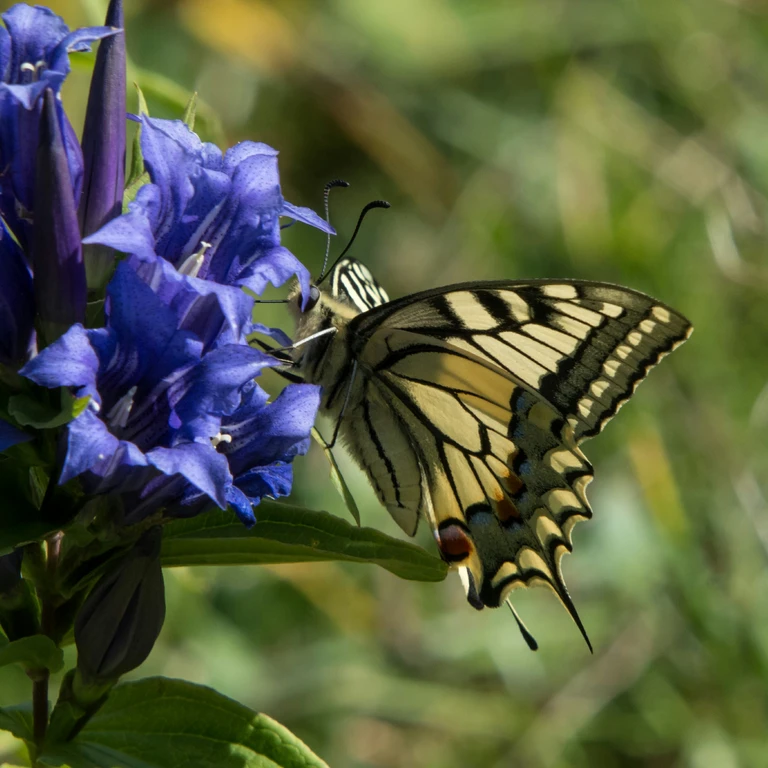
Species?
Papilio machaon
